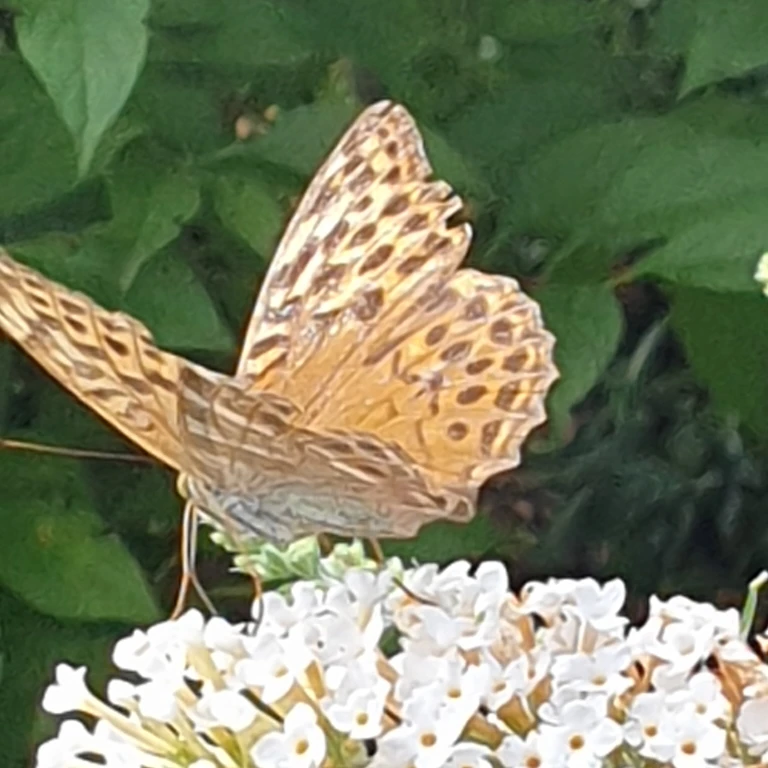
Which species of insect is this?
Argynnis paphia
